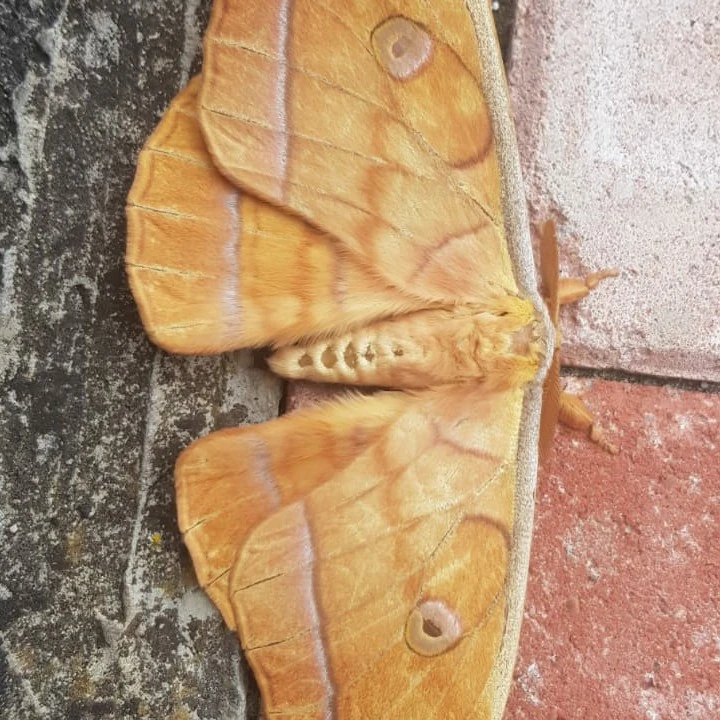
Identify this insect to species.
Antheraea yamamai
